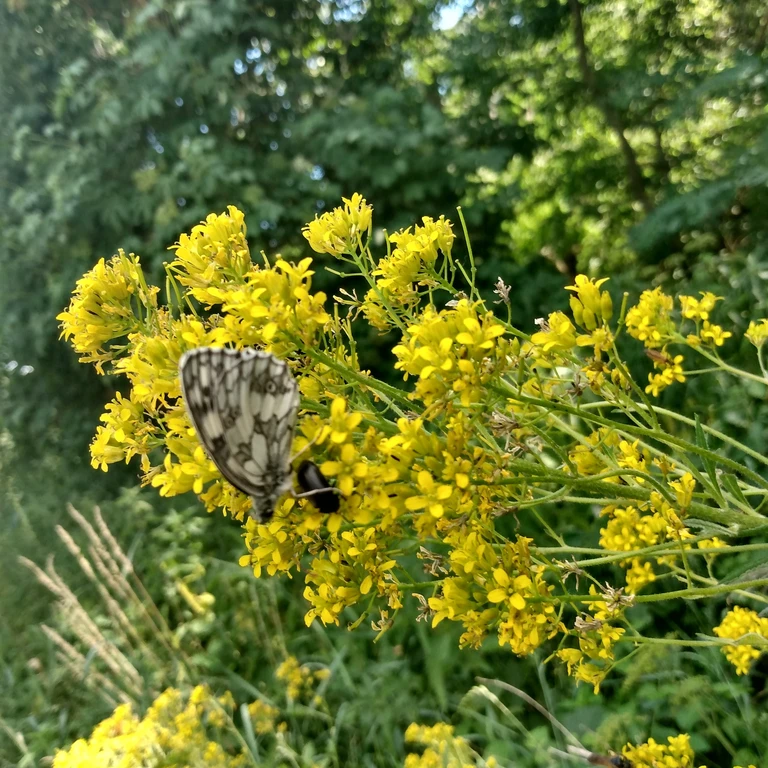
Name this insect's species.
Melanargia galathea
